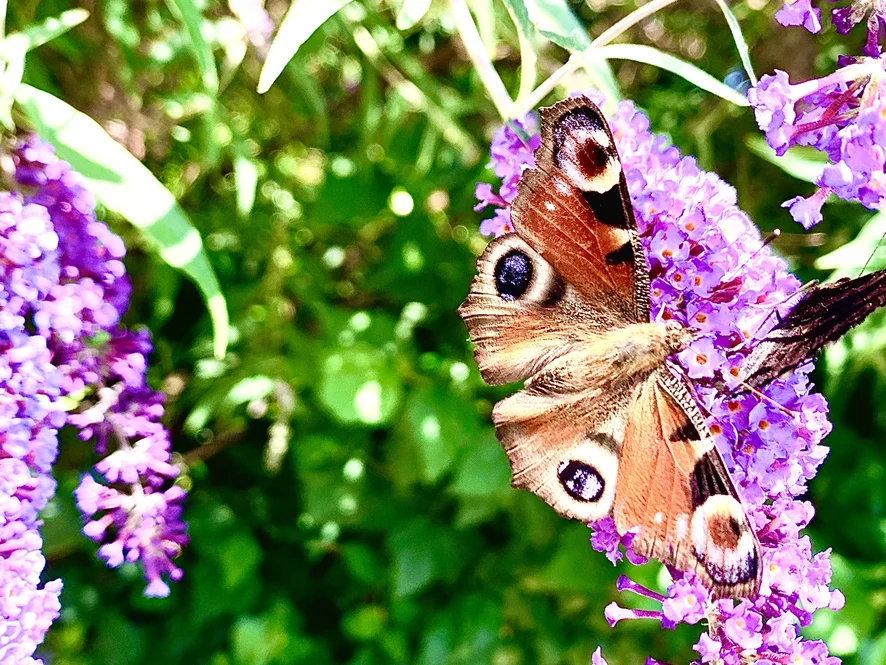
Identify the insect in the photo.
Aglais io
